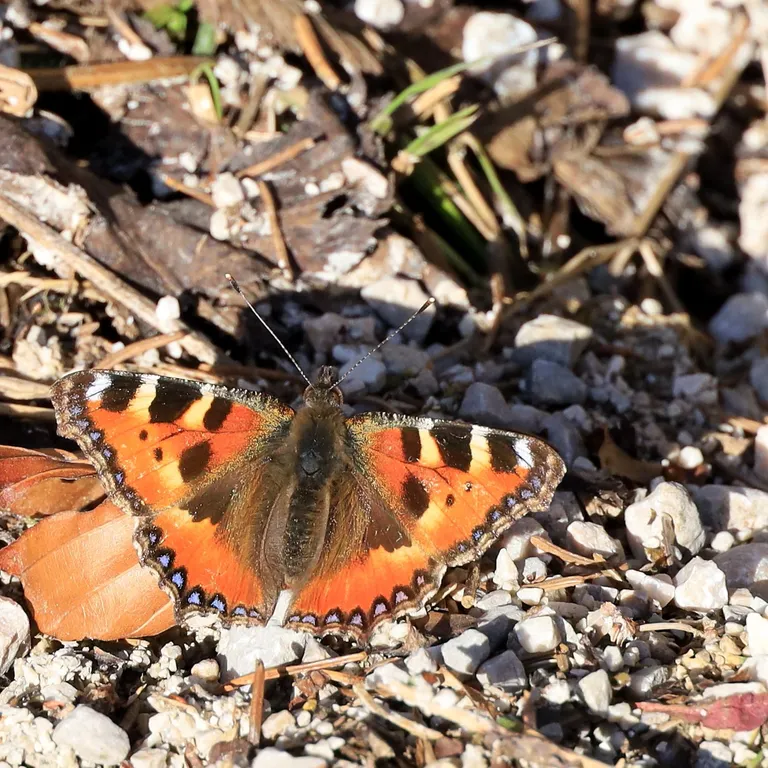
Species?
Aglais urticae
